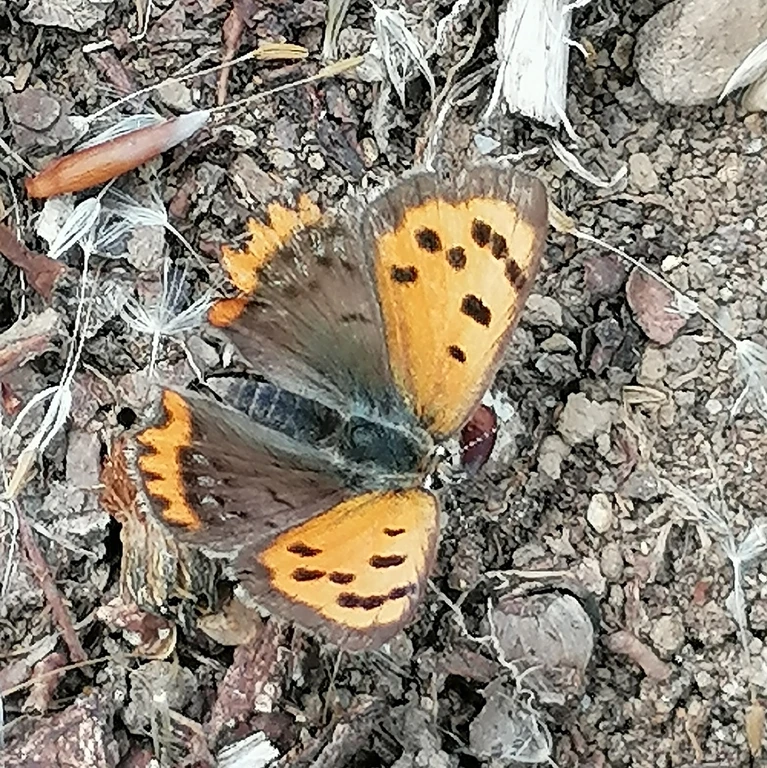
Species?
Lycaena phlaeas
